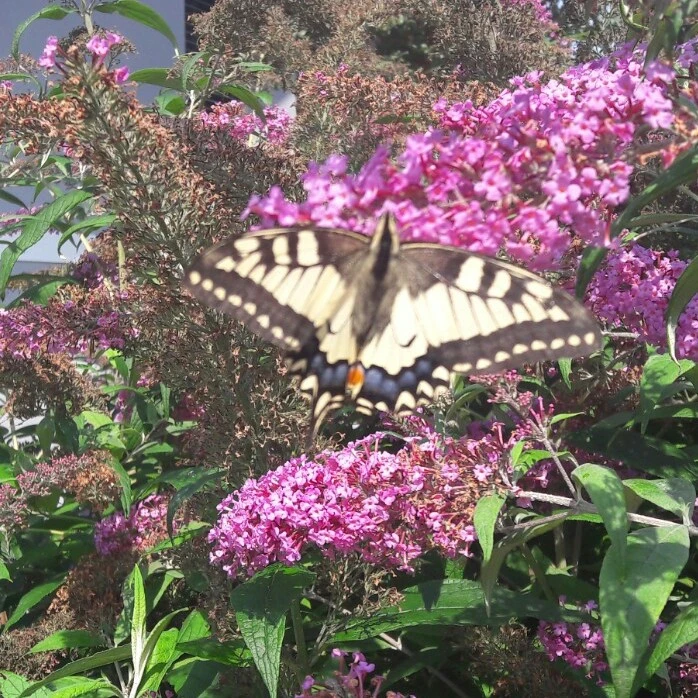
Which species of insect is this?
Papilio machaon
